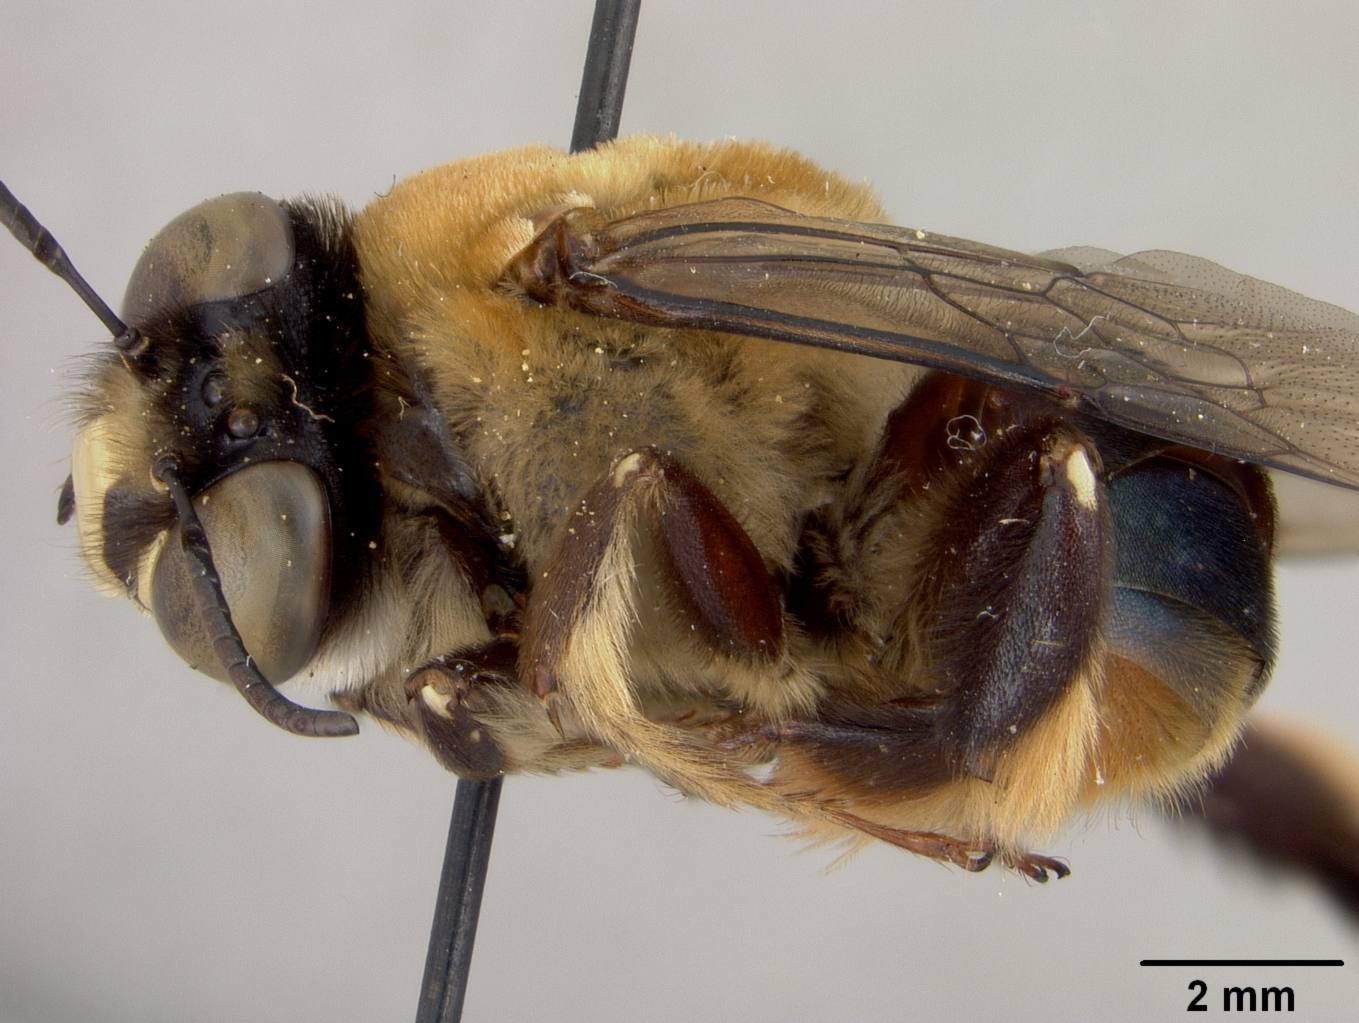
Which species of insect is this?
Centris versicolor
